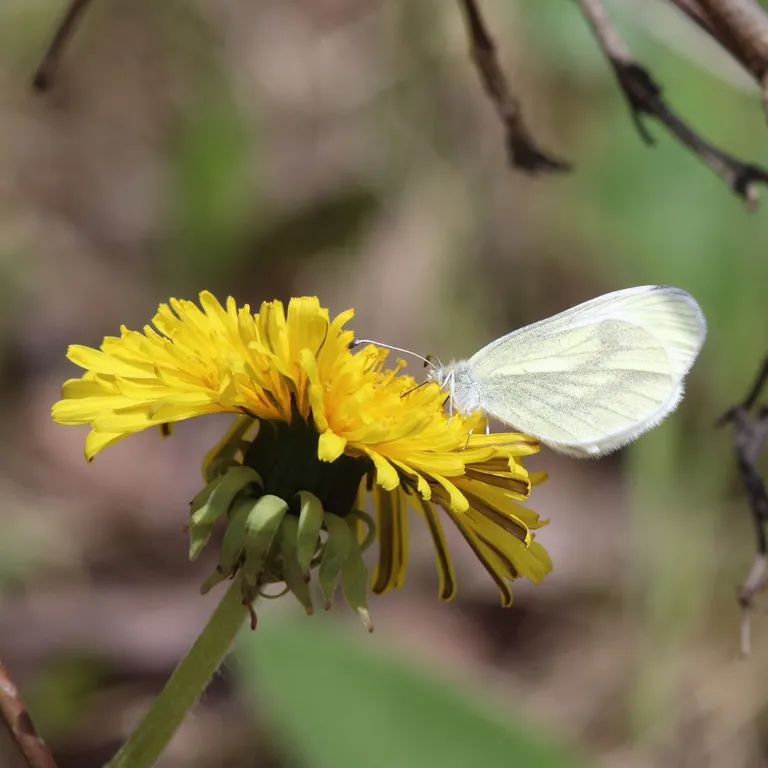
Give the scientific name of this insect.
Leptidea sinapis/juvernica
